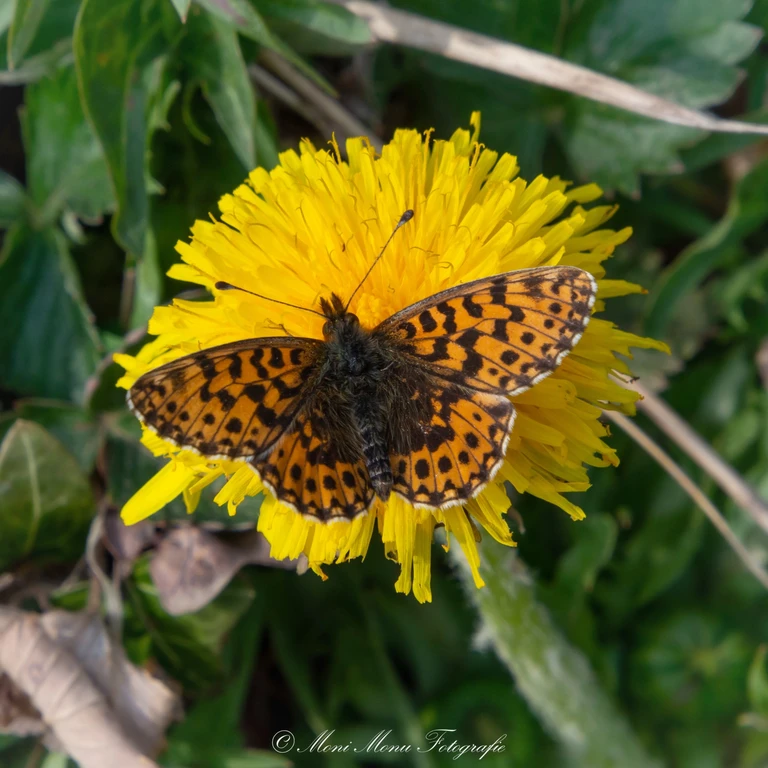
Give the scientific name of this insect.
Boloria dia
